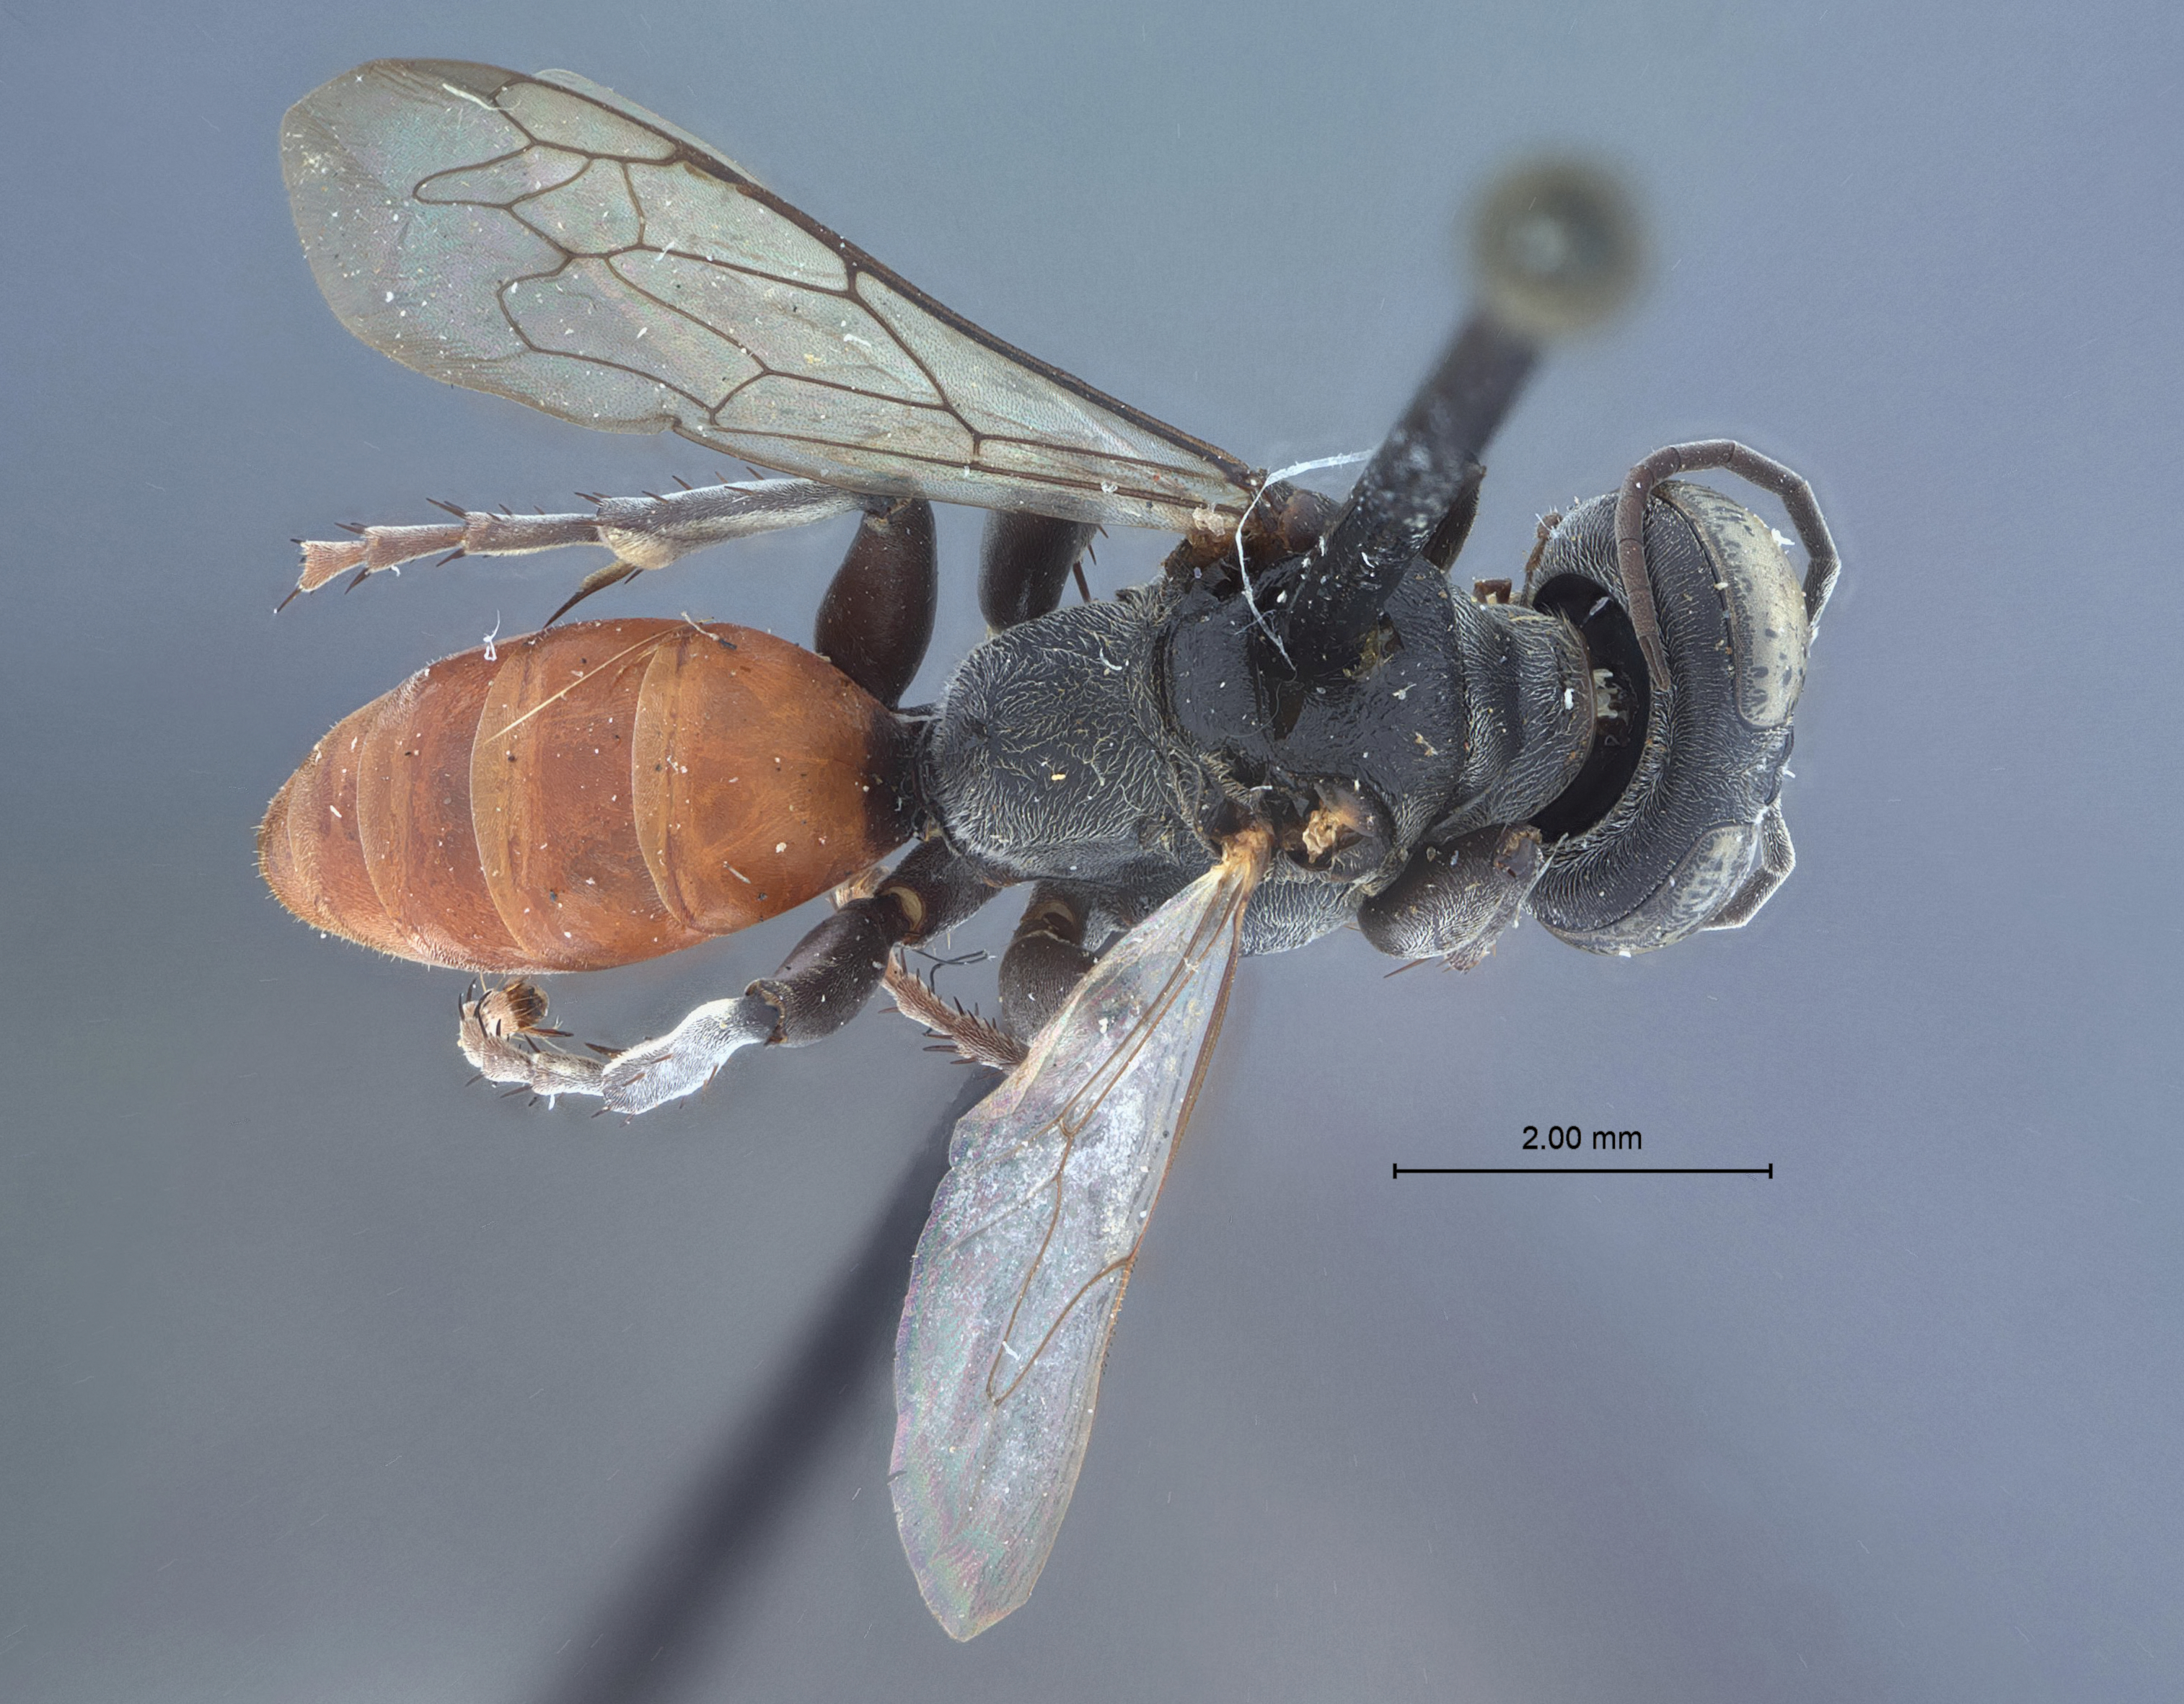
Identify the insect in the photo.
Tachysphex hitei
